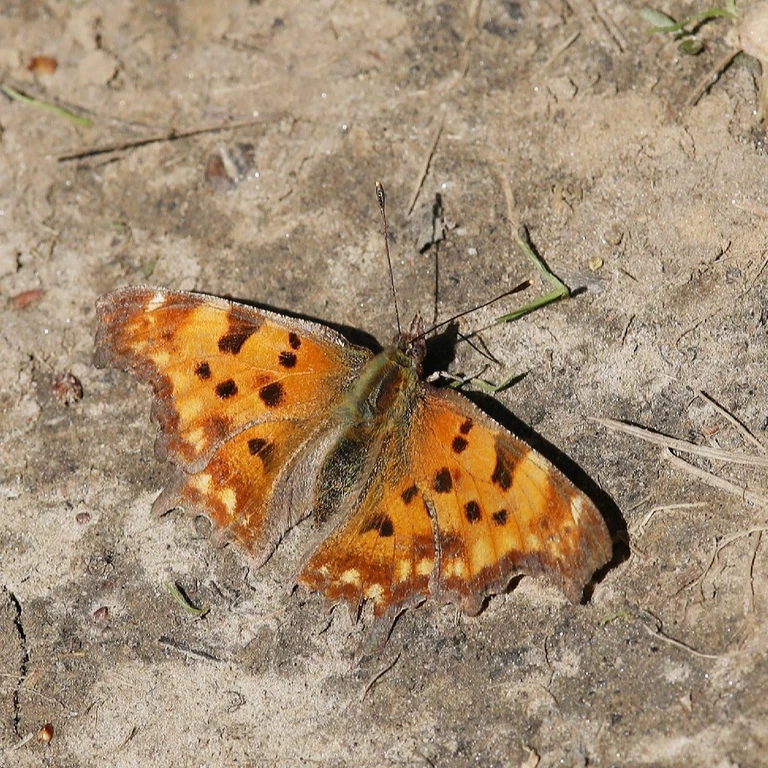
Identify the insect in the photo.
Polygonia c-album
